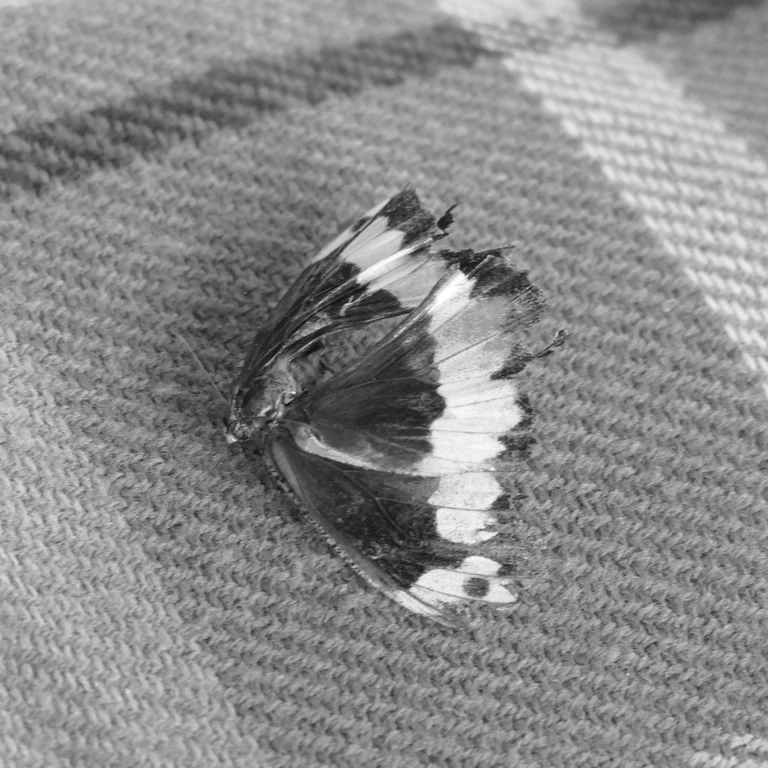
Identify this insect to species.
Brintesia circe
